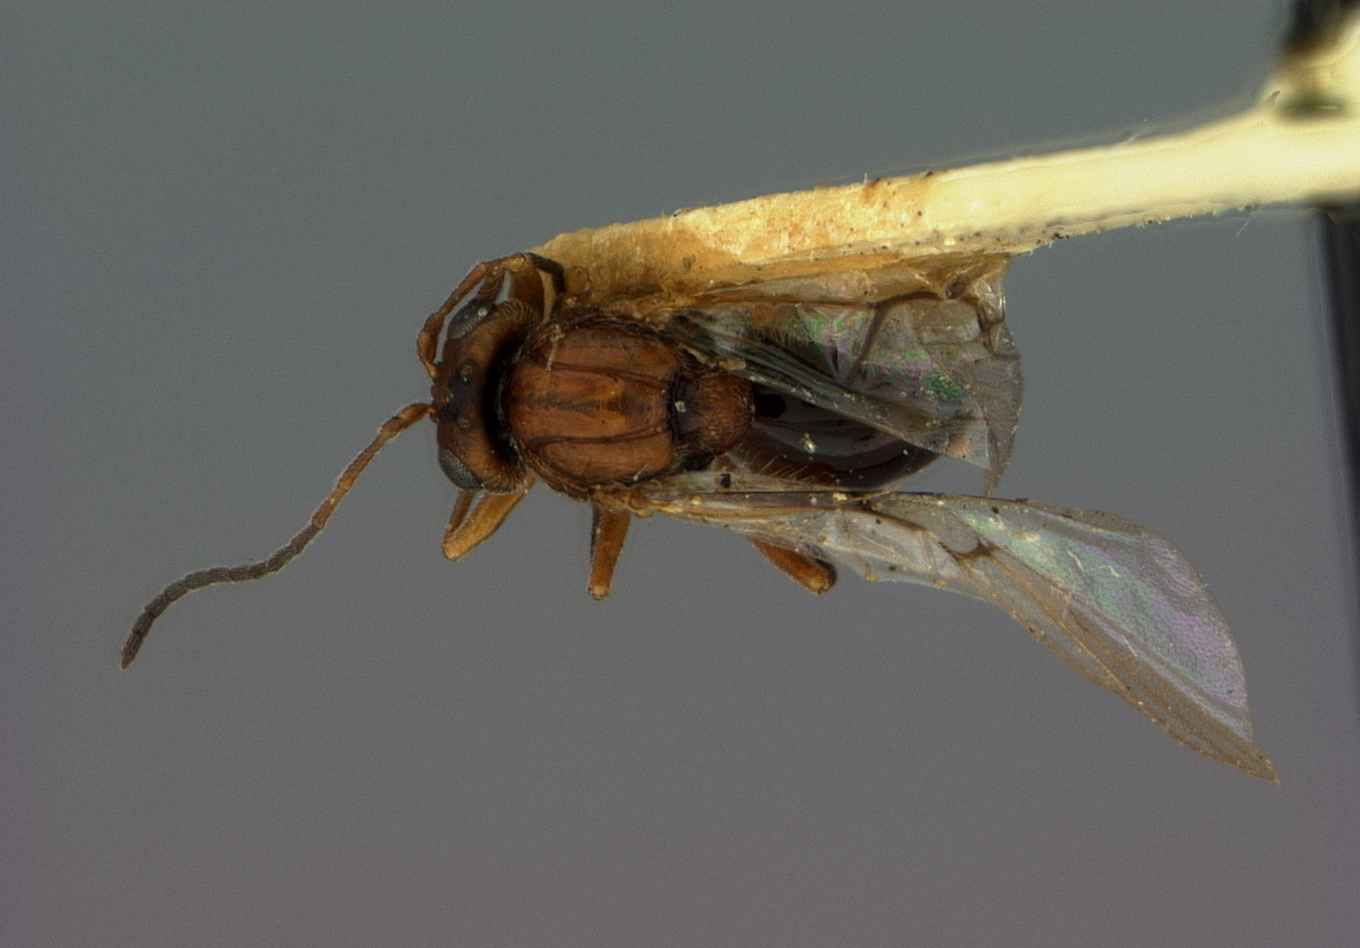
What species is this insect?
Andricus infuscatus
